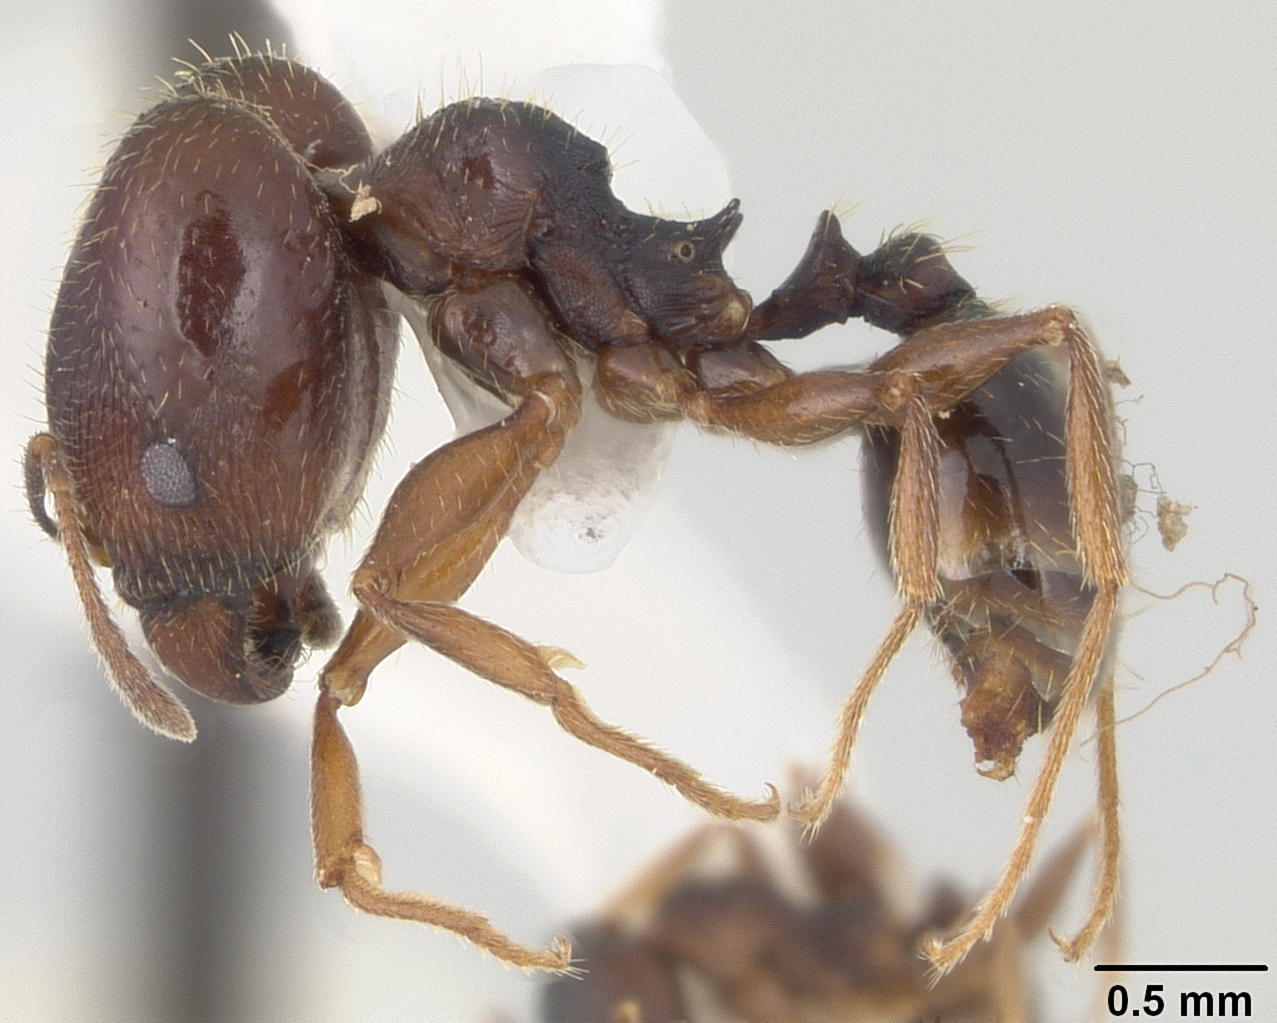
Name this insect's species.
Pheidole wheelerorum
